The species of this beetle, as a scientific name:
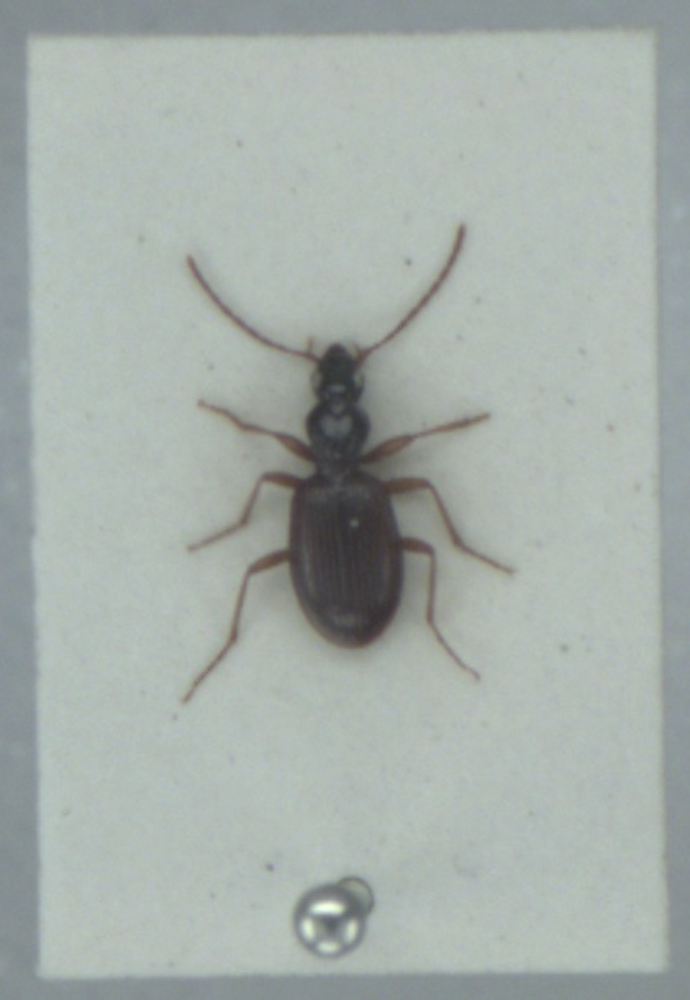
Oxypselaphus obscurus
